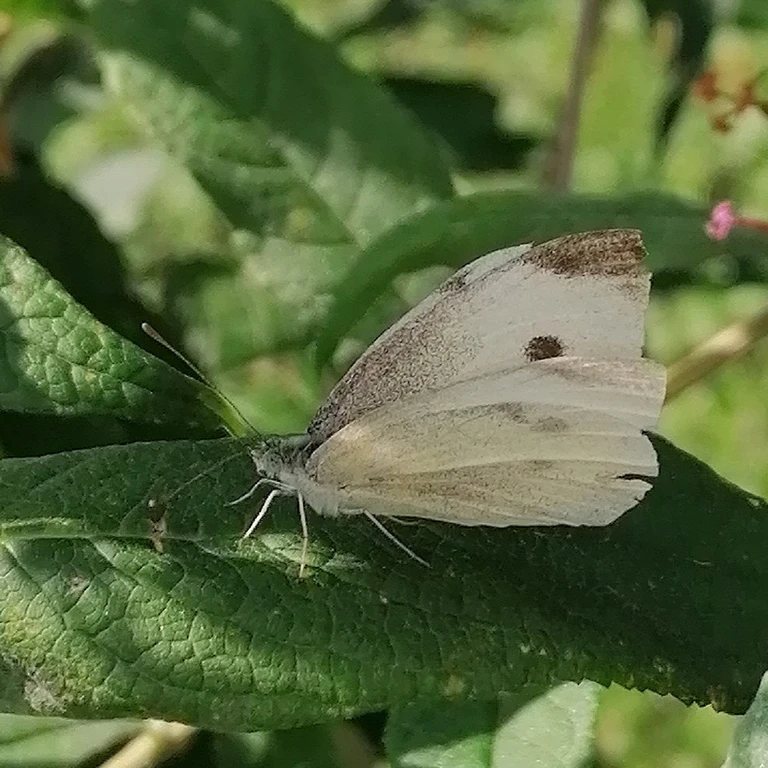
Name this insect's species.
Pieris rapae
